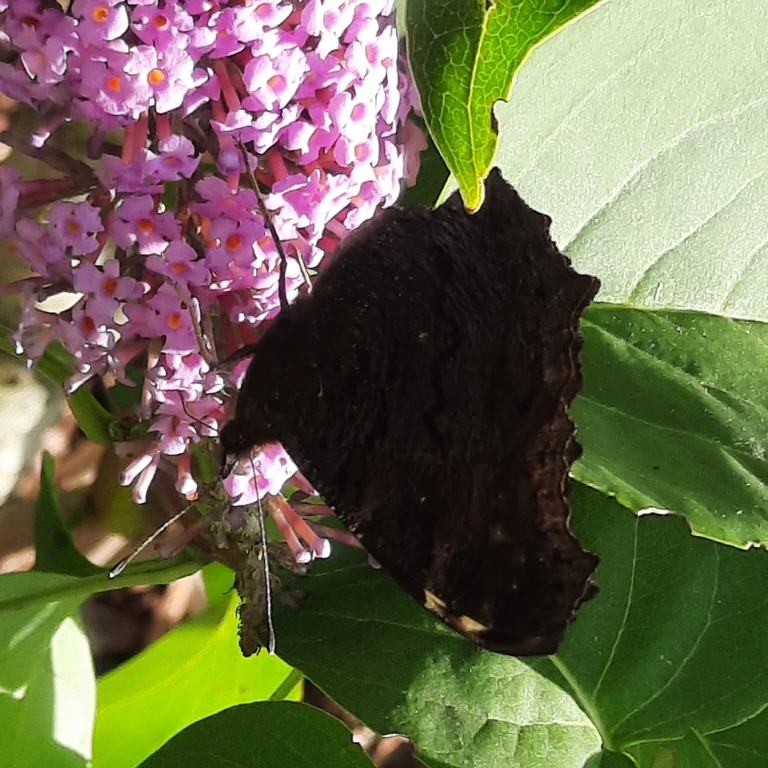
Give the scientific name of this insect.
Aglais io
